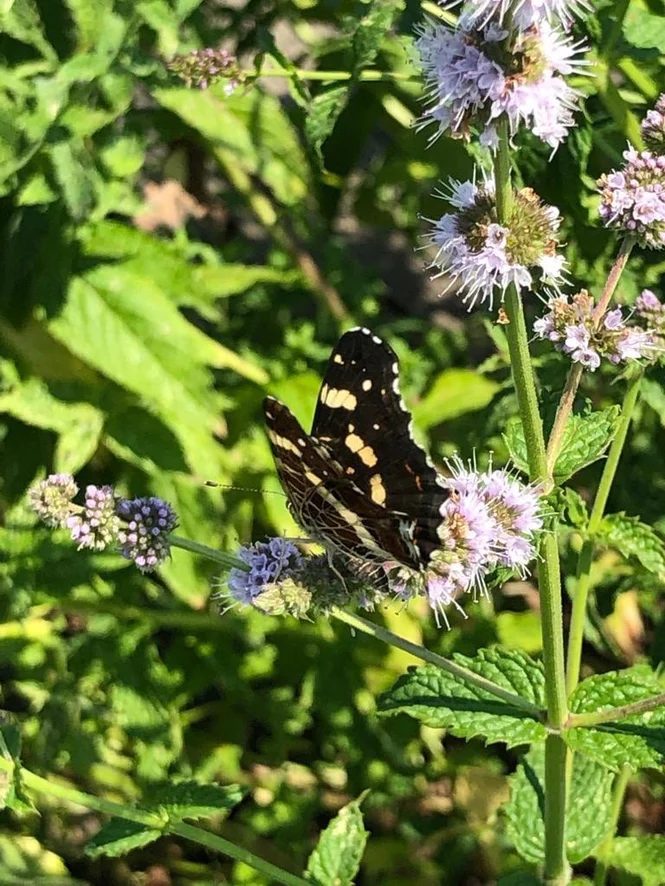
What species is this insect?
Araschnia levana
